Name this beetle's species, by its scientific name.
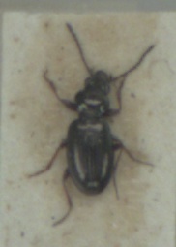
Bembidion lampros
